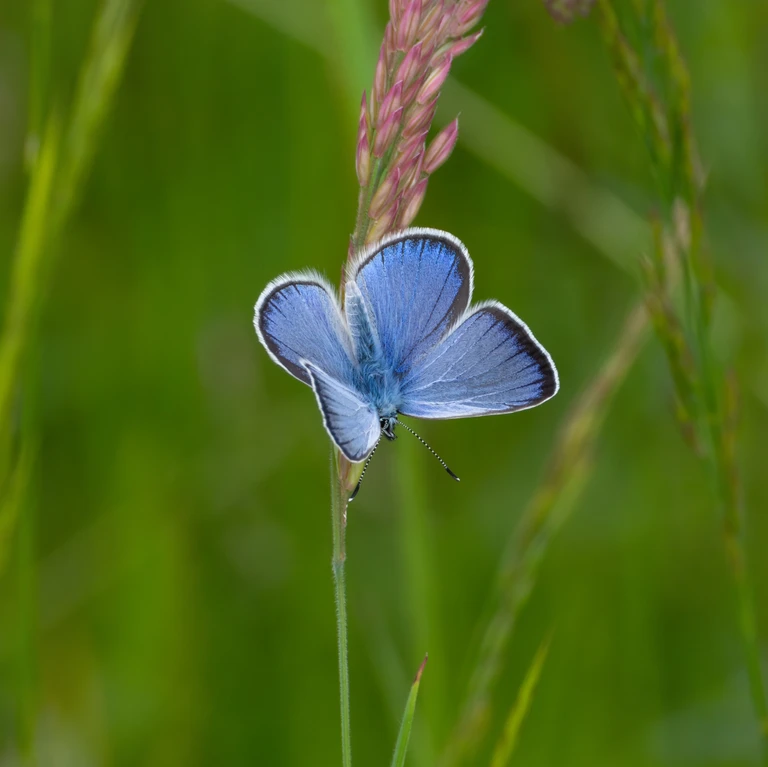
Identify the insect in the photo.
Glaucopsyche alexis
